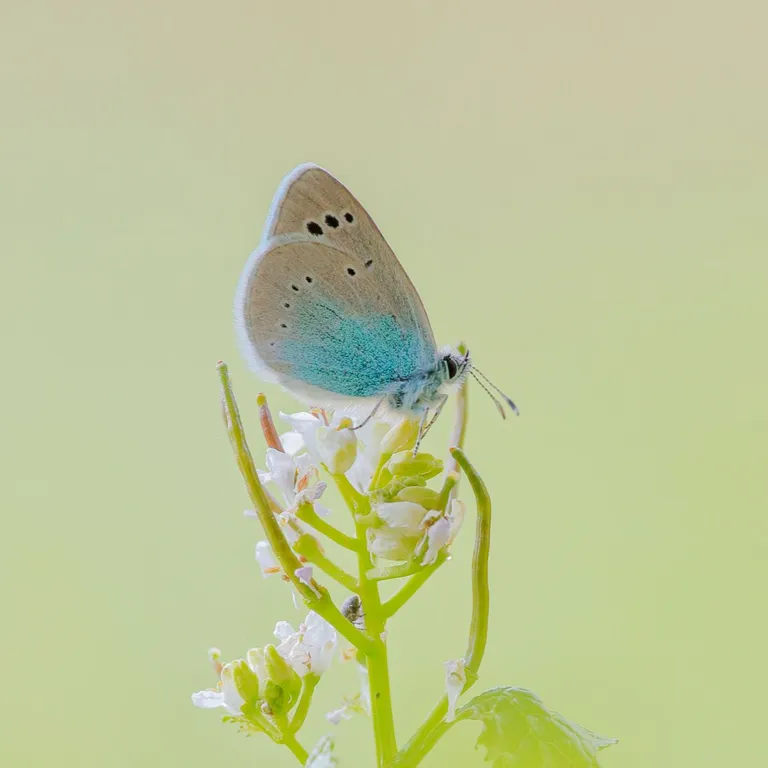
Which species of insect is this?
Glaucopsyche alexis
